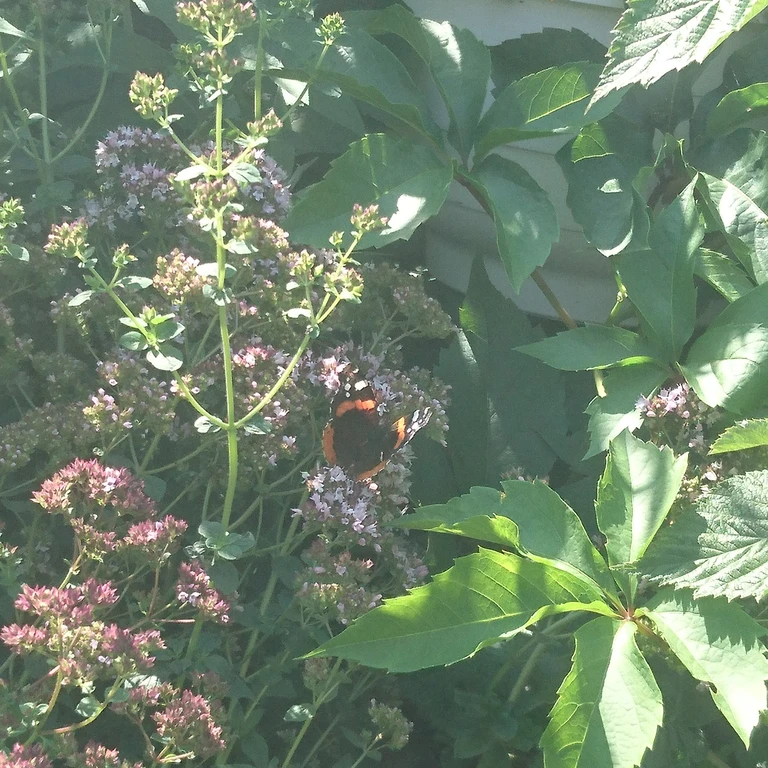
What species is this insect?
Vanessa atalanta
